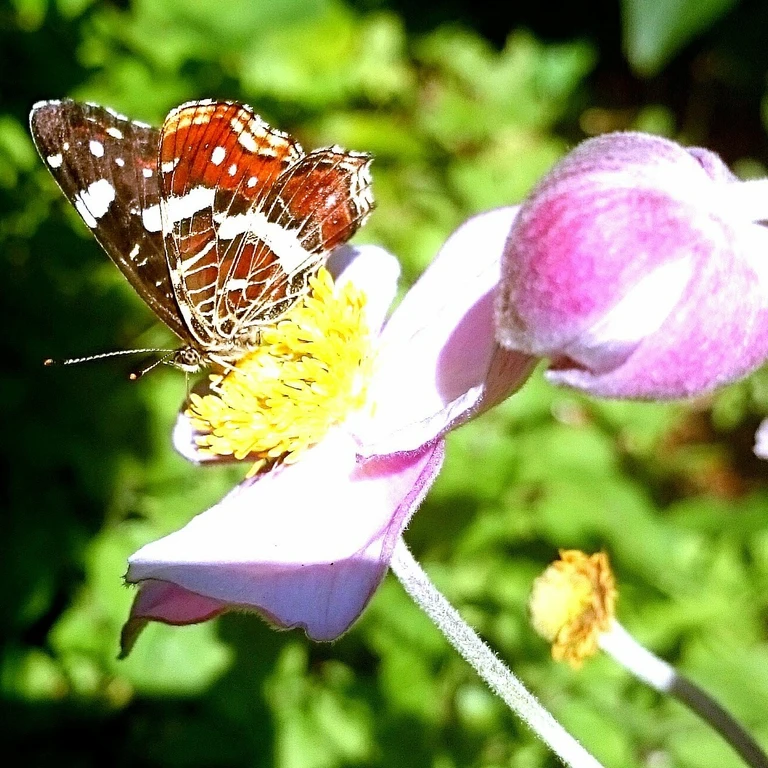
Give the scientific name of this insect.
Araschnia levana
